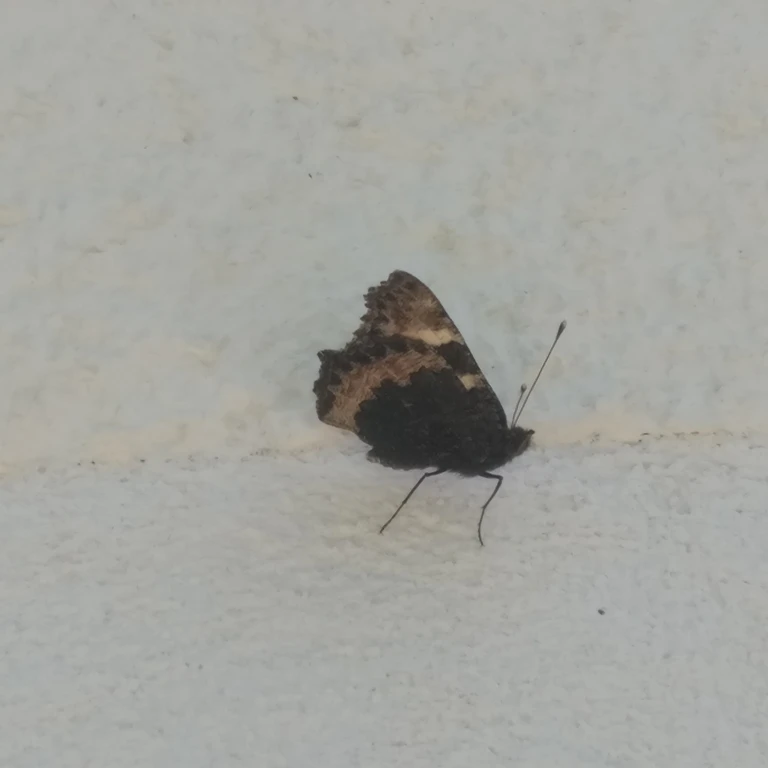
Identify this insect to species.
Aglais urticae
